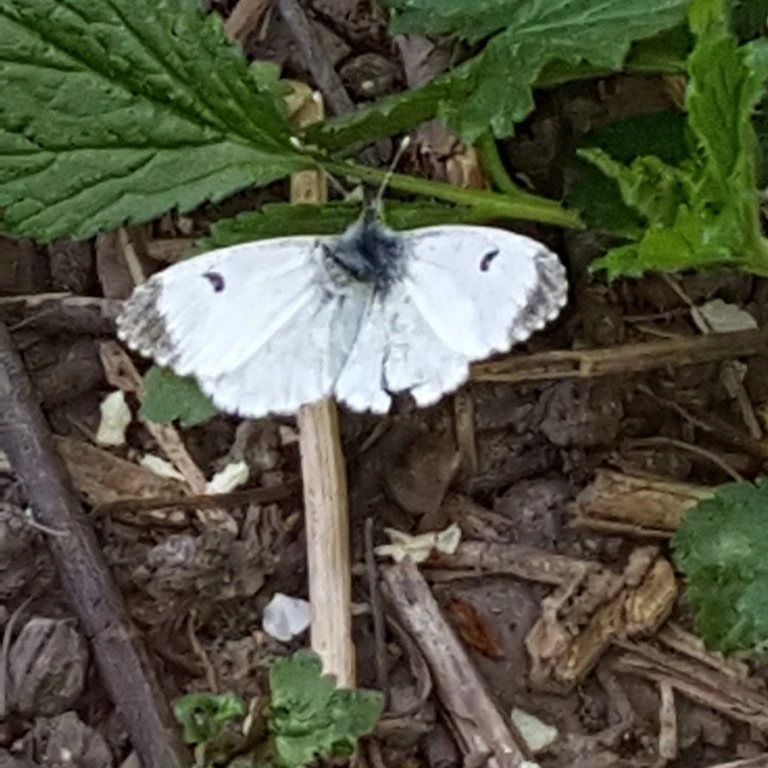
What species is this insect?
Anthocharis cardamines
